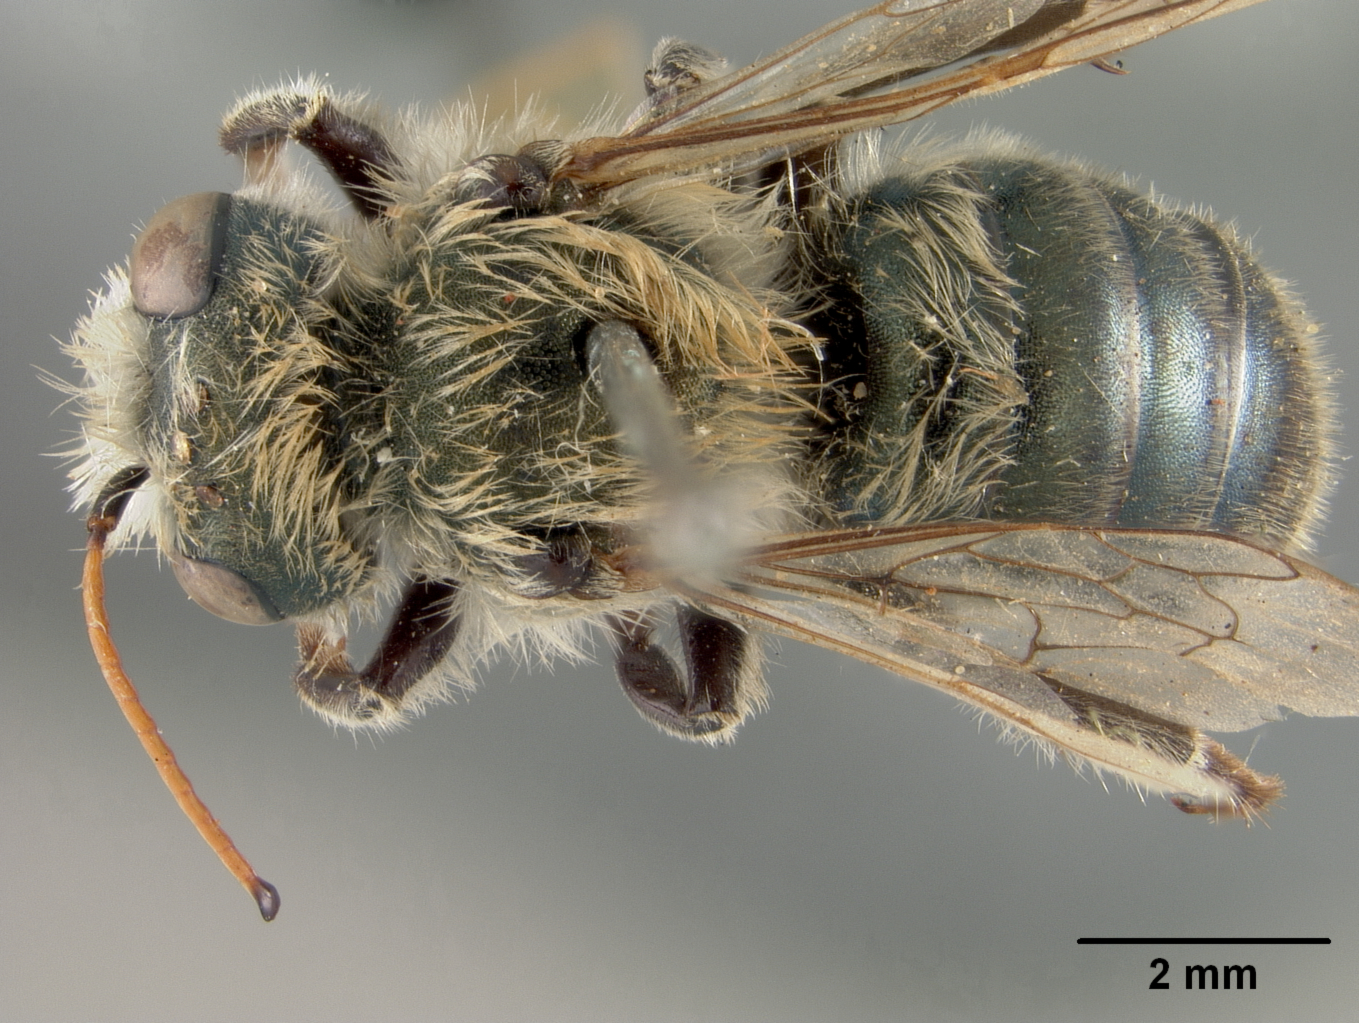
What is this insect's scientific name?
Osmia watsoni
